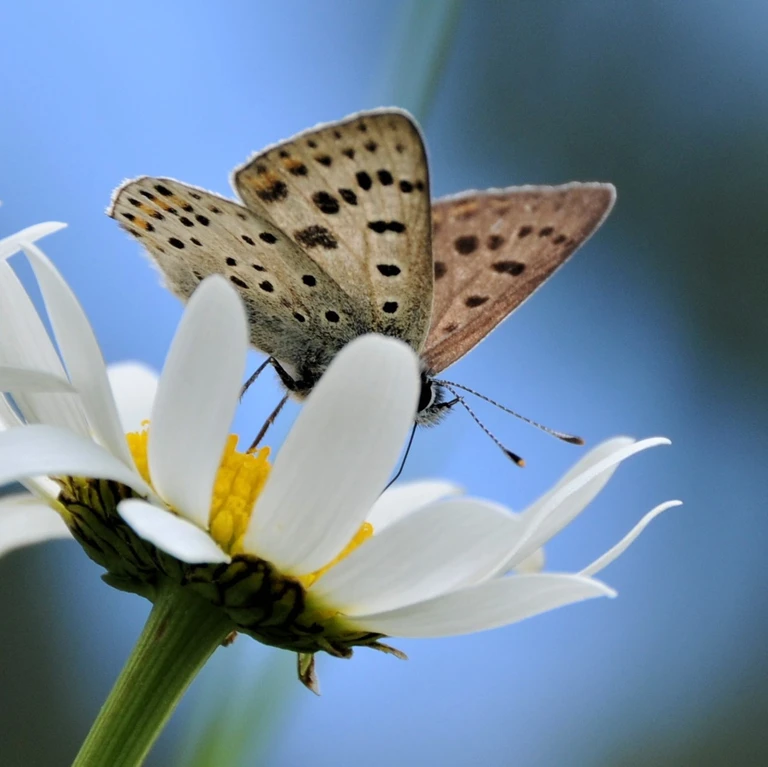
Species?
Lycaena tityrus (also Loweia tityrus)
